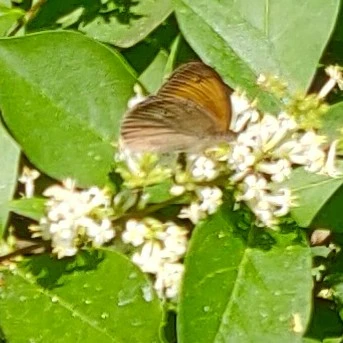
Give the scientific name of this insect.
Maniola jurtina
